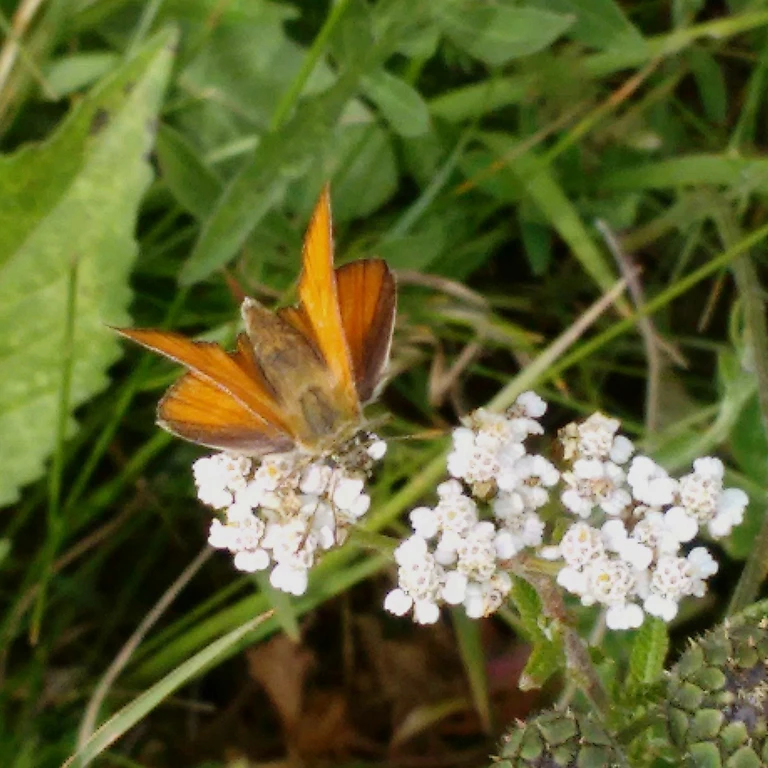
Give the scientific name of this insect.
Thymelicus sylvestris
